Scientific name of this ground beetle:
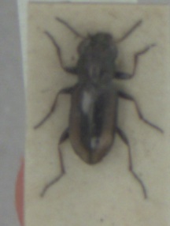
Notiophilus biguttatus
